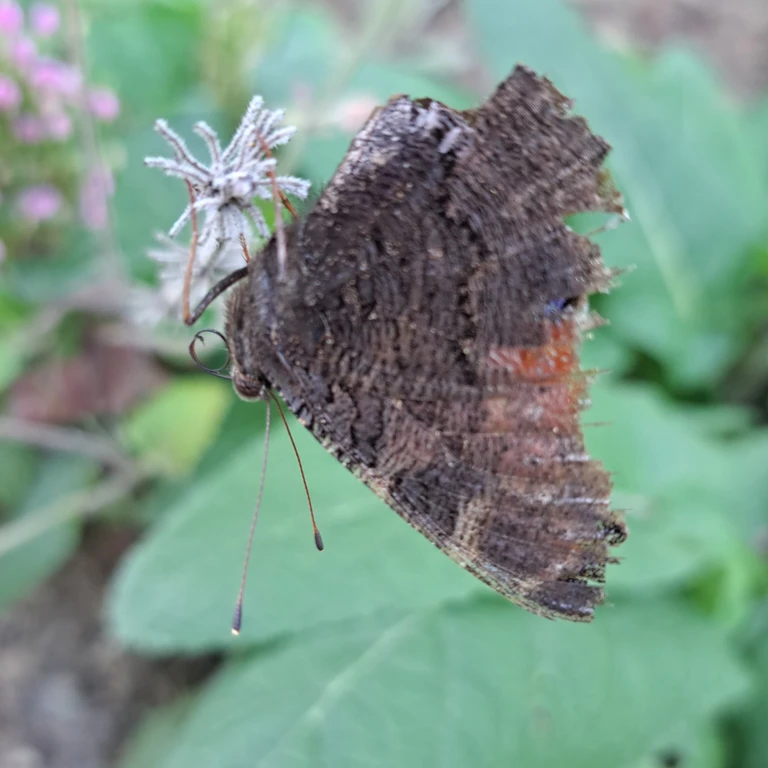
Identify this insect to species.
Aglais io
